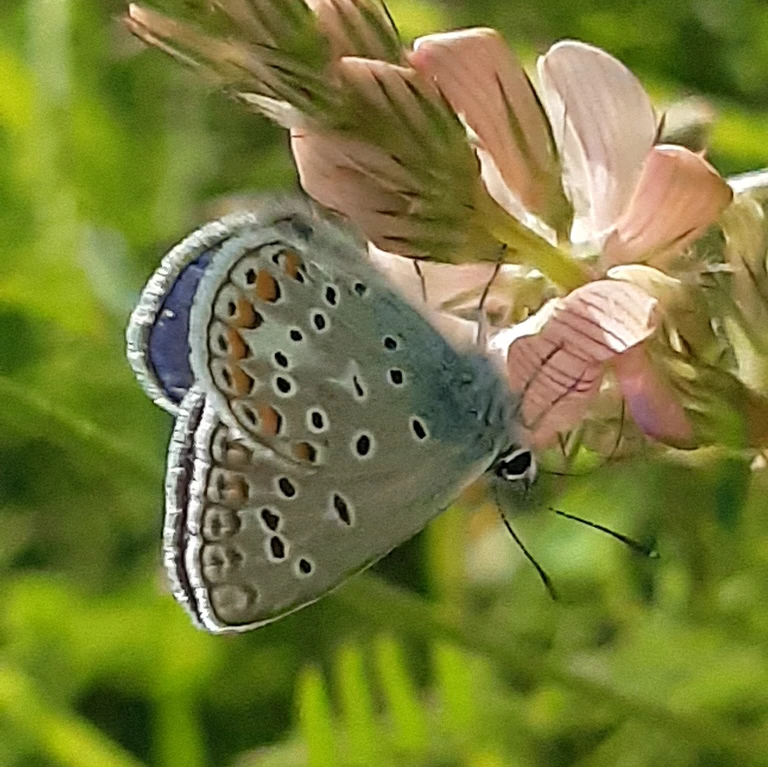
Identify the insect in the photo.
Polyommatus thersites
